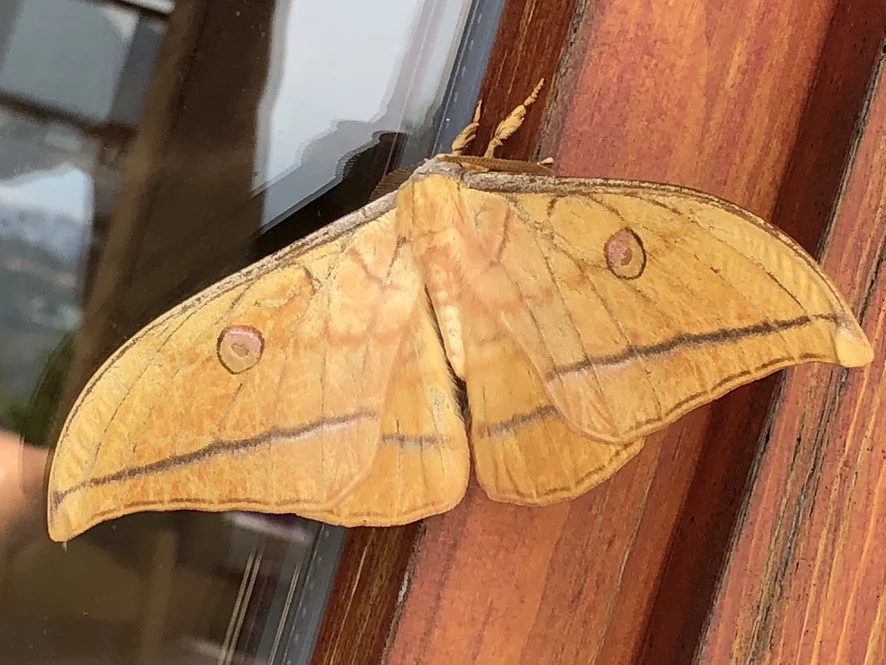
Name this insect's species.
Antheraea yamamai
